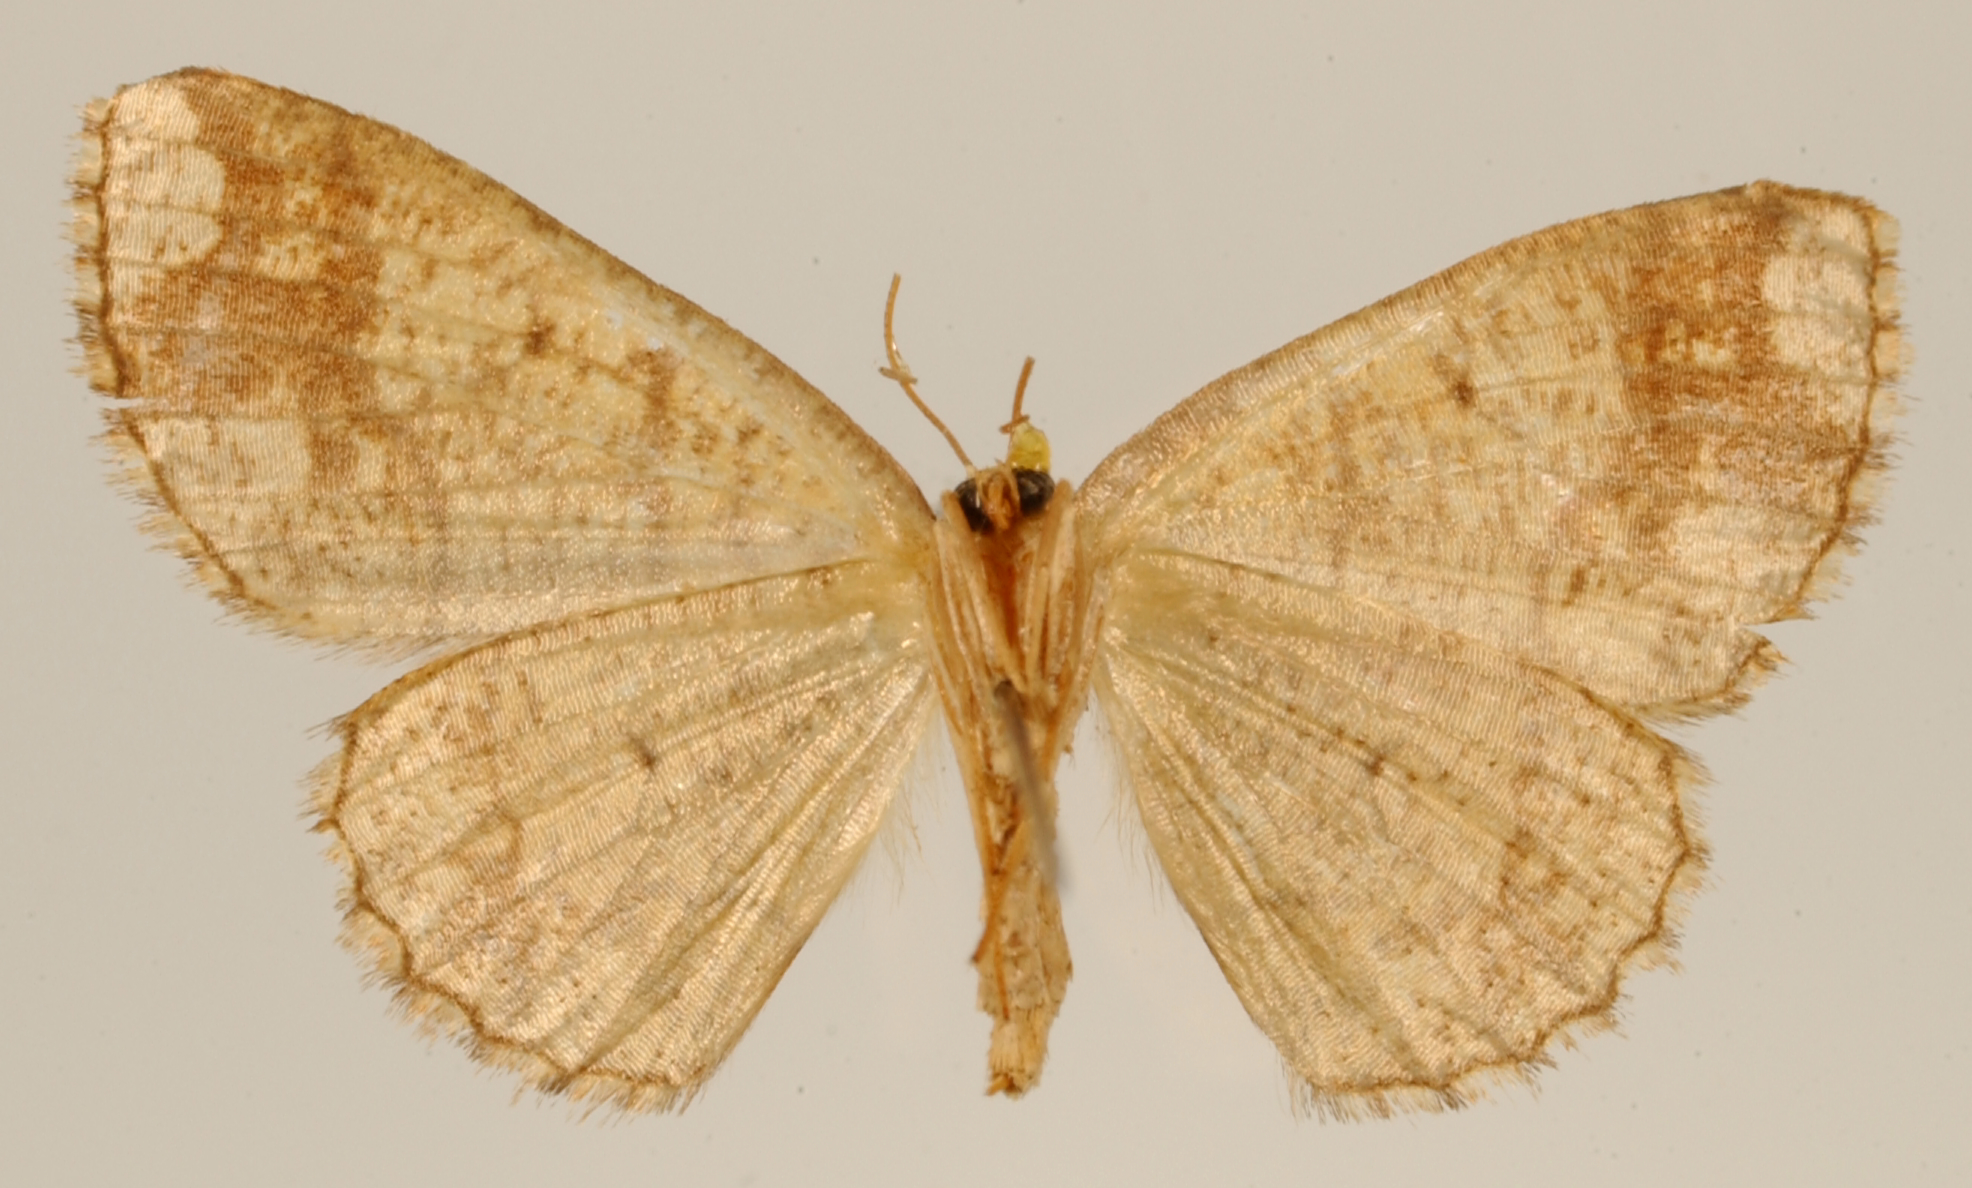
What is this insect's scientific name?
Melinodes priscanaria
